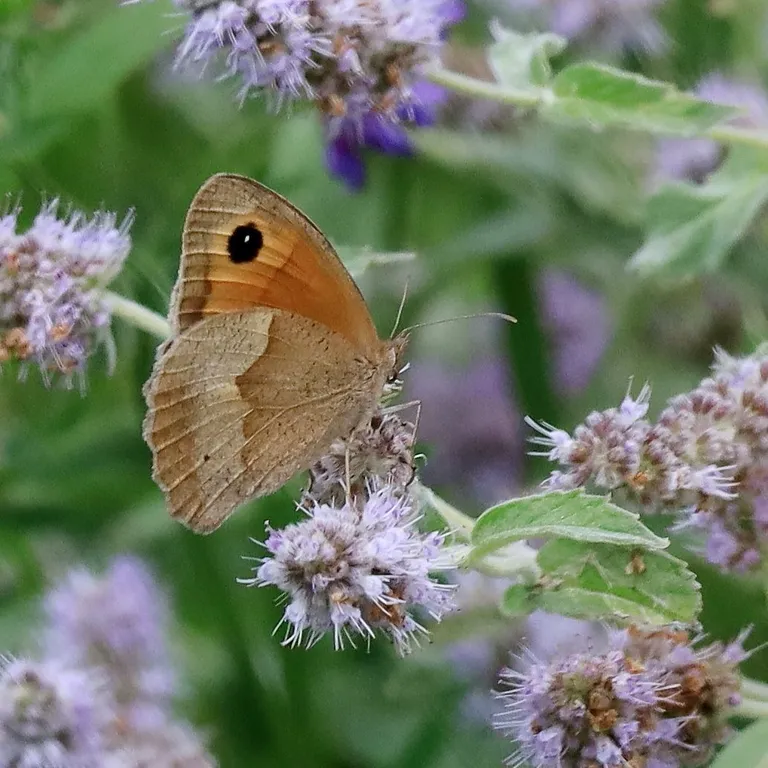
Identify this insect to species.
Maniola jurtina
